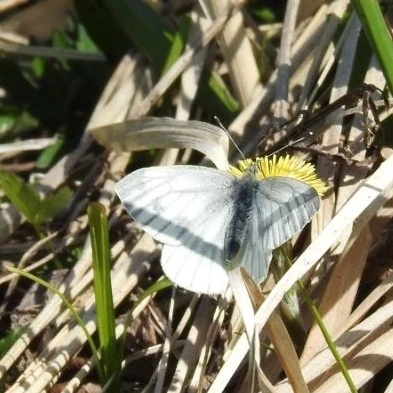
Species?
Pieris napi
